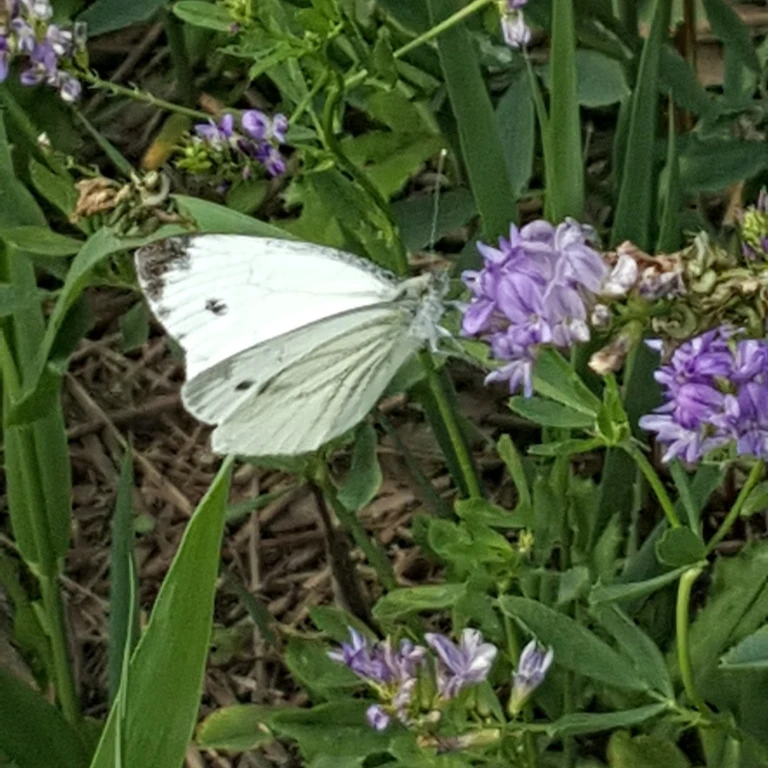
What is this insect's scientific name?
Pieris napi
